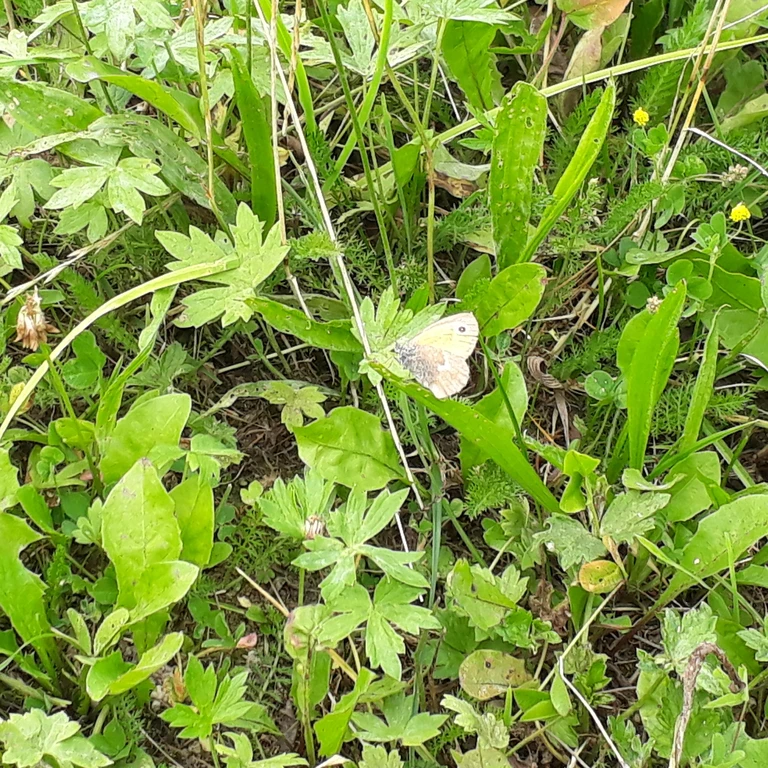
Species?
Coenonympha pamphilus
